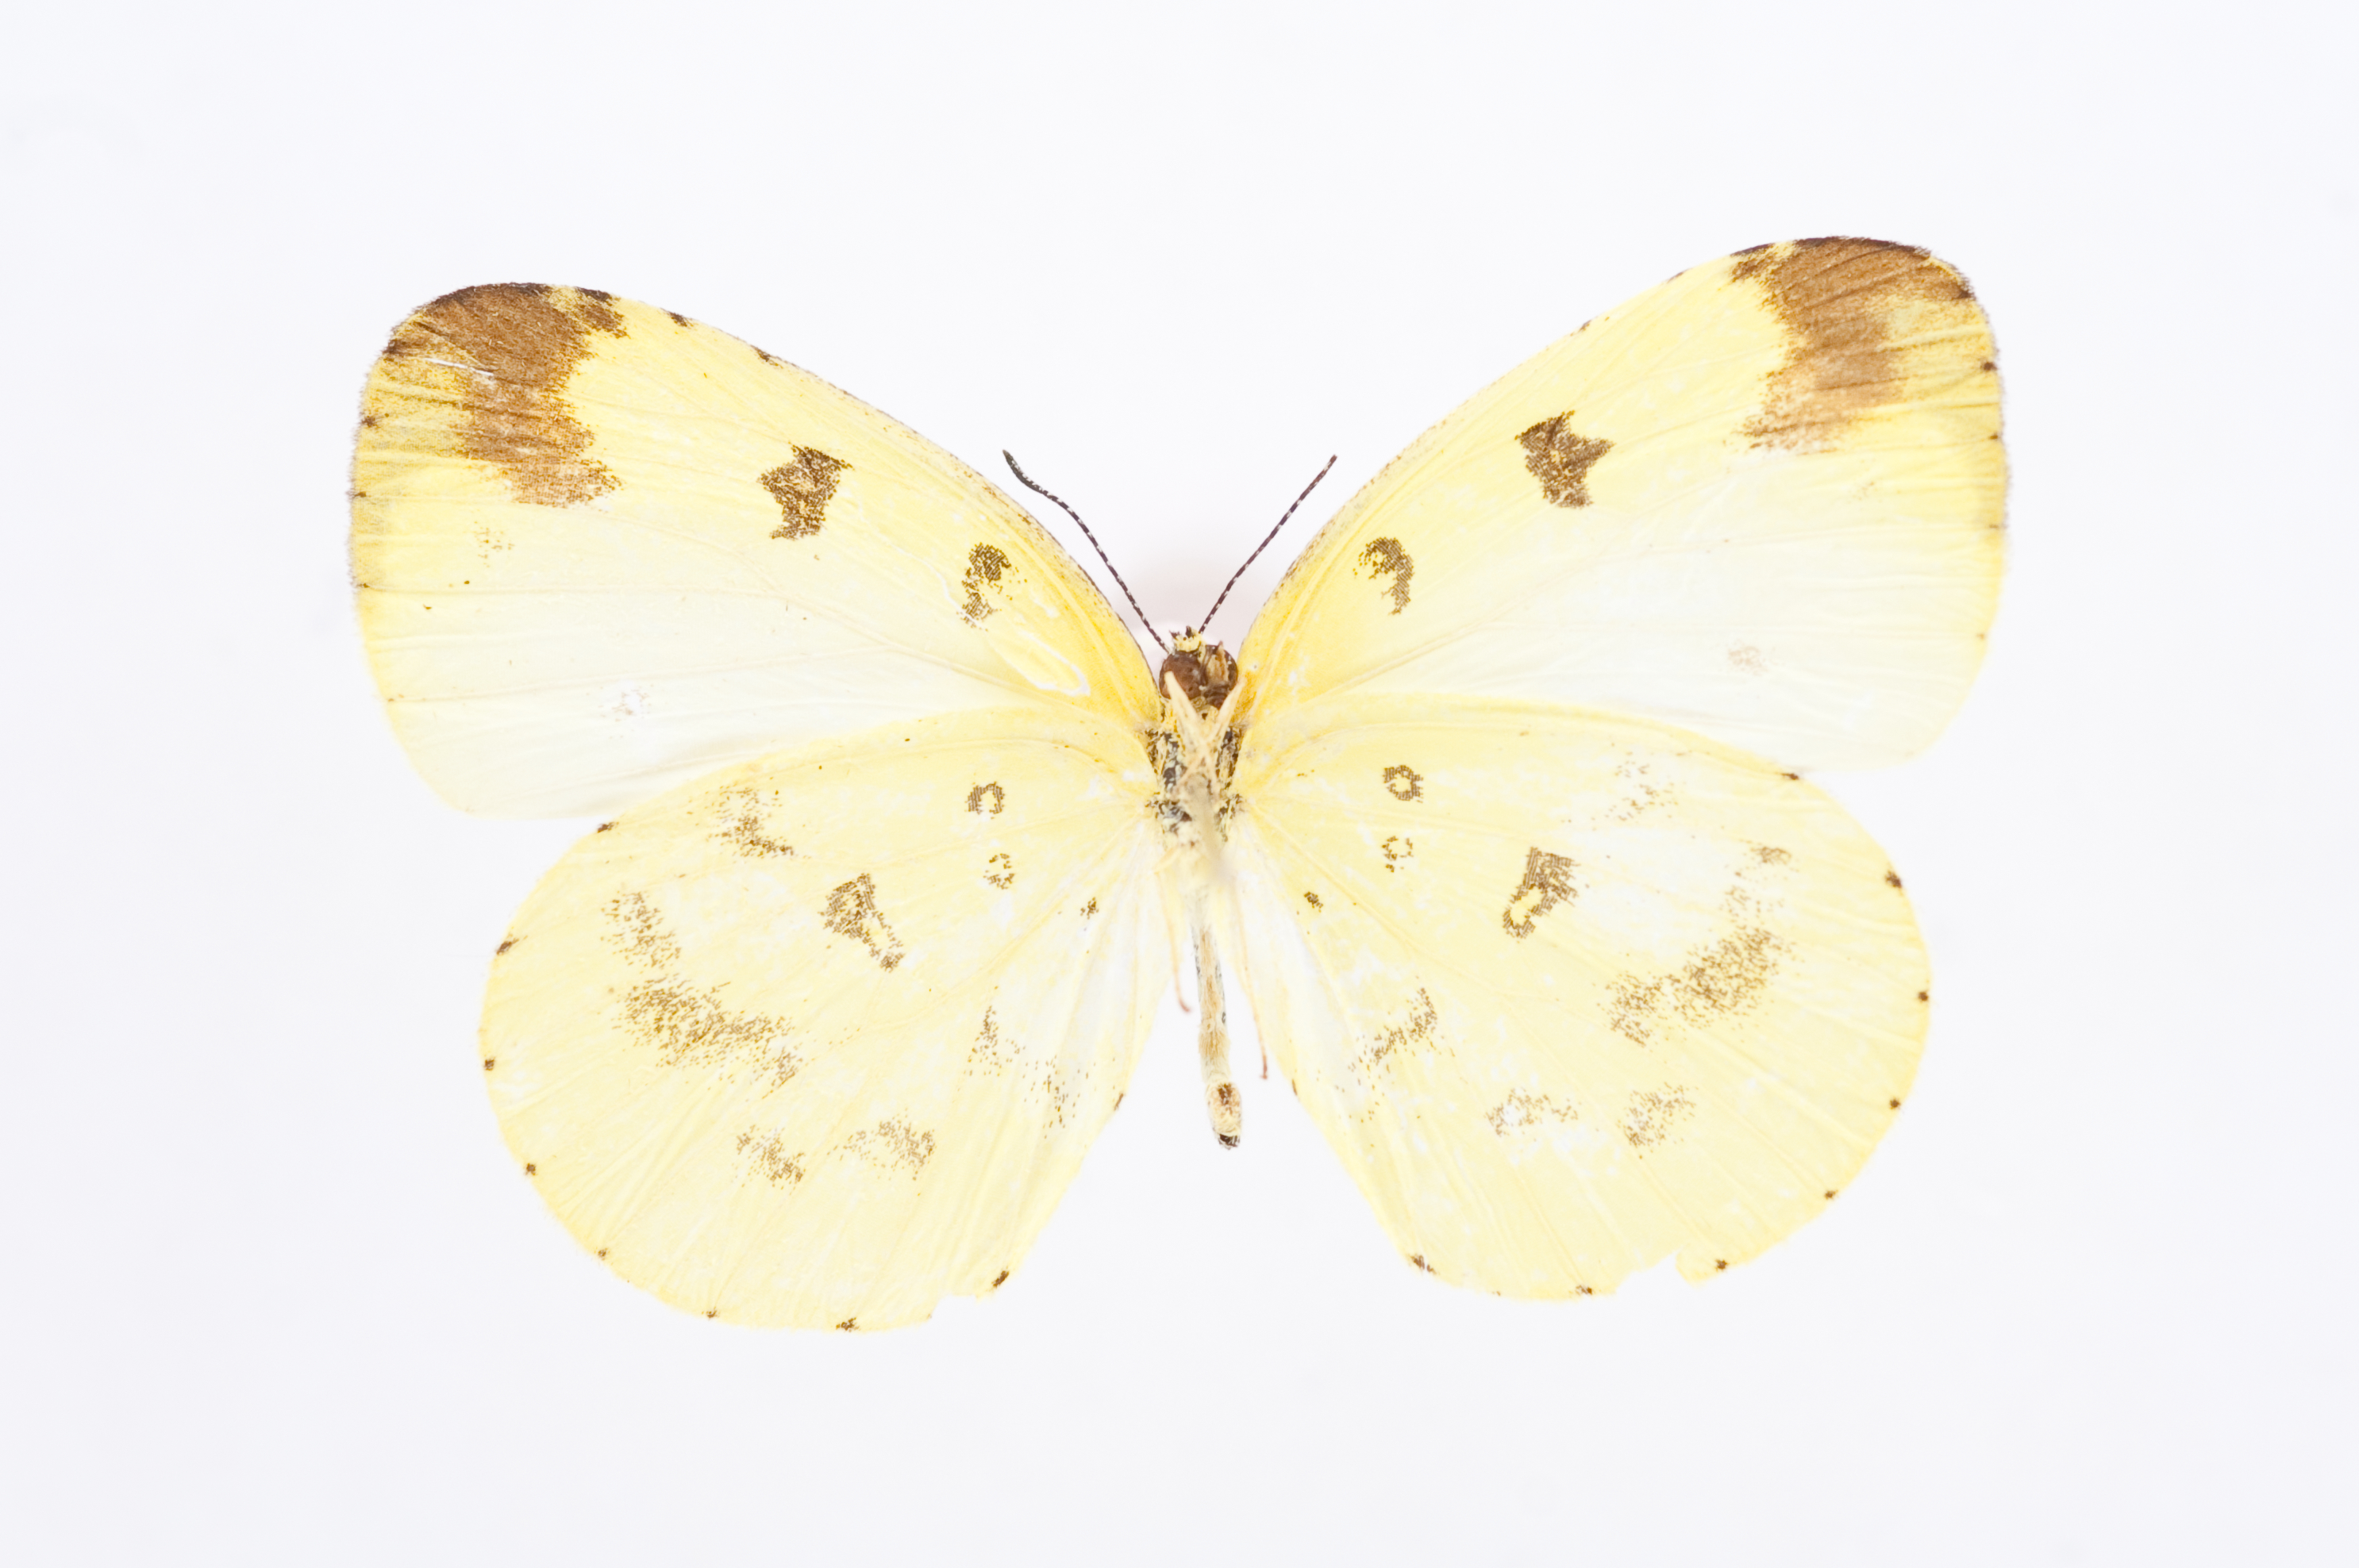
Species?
Eurema hapale
